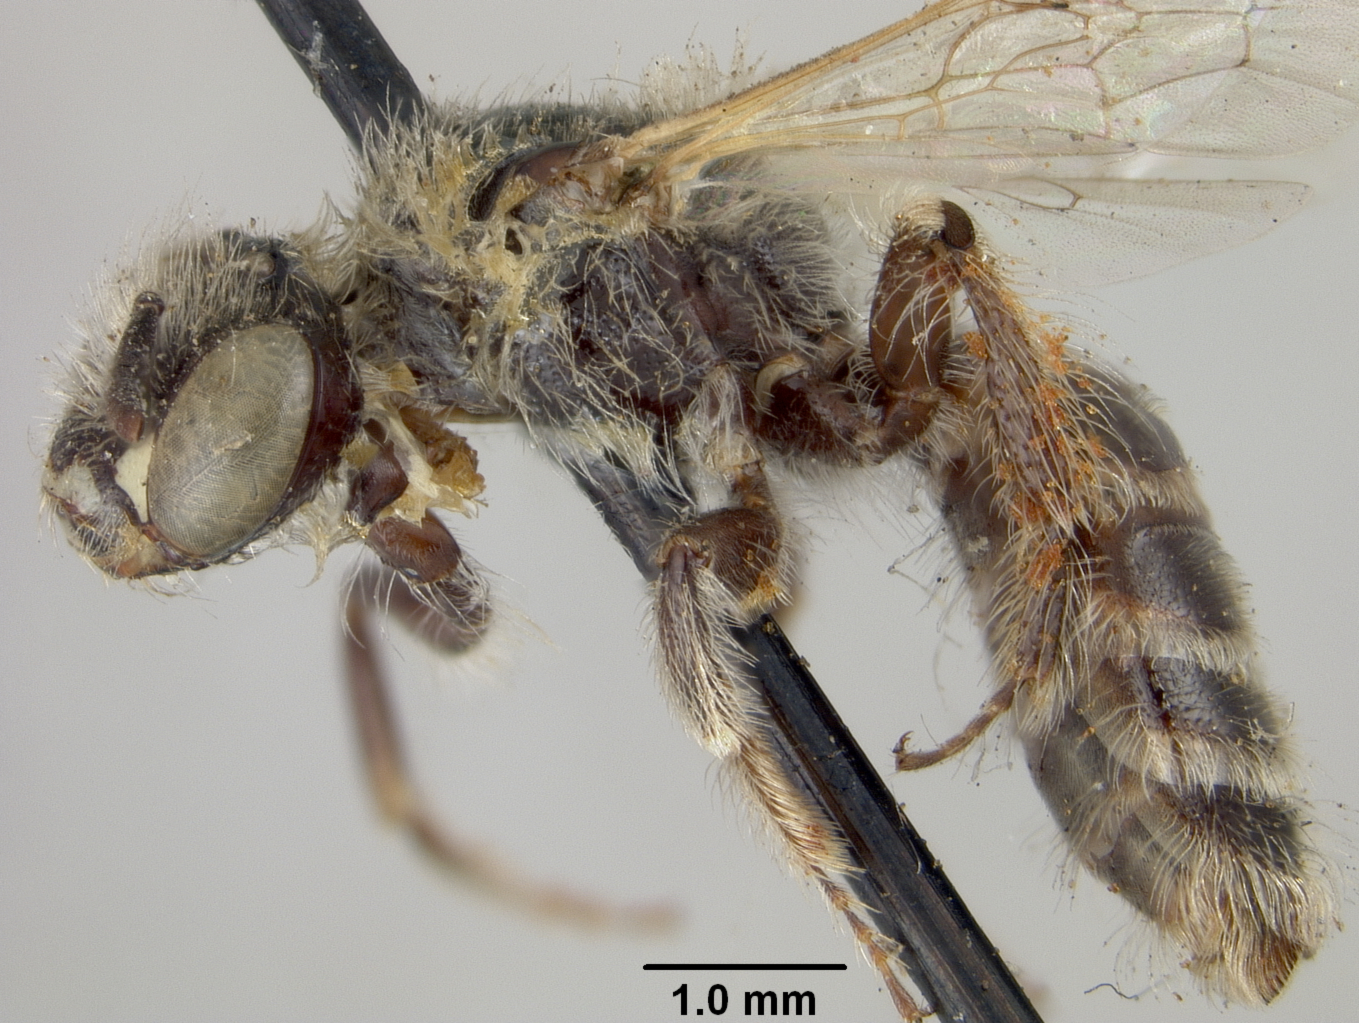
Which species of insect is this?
Calliopsis verbenae
